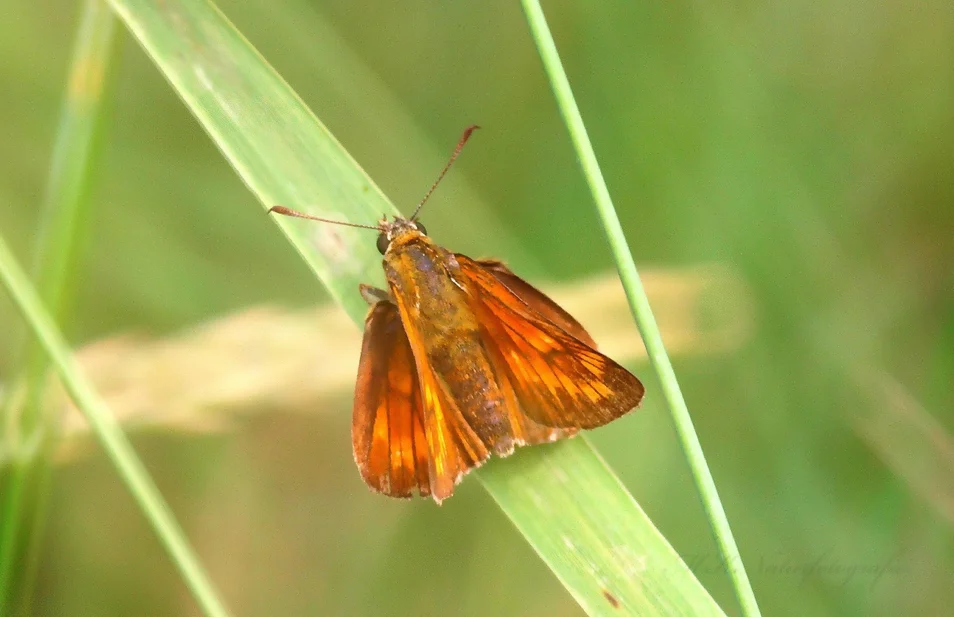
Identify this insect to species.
Ochlodes sylvanus (also Ochlodes venata)
